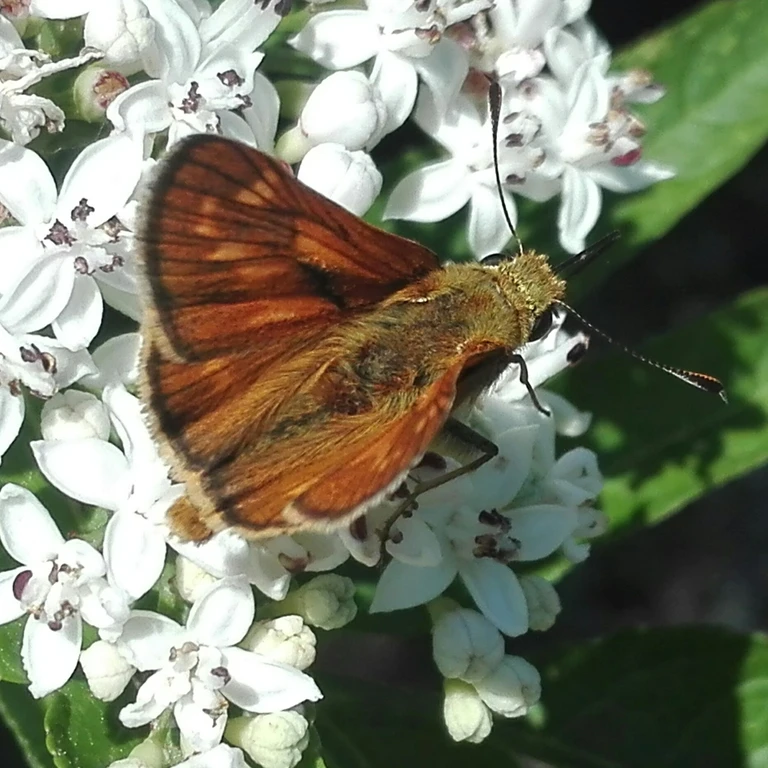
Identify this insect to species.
Ochlodes sylvanus (also Ochlodes venata)
